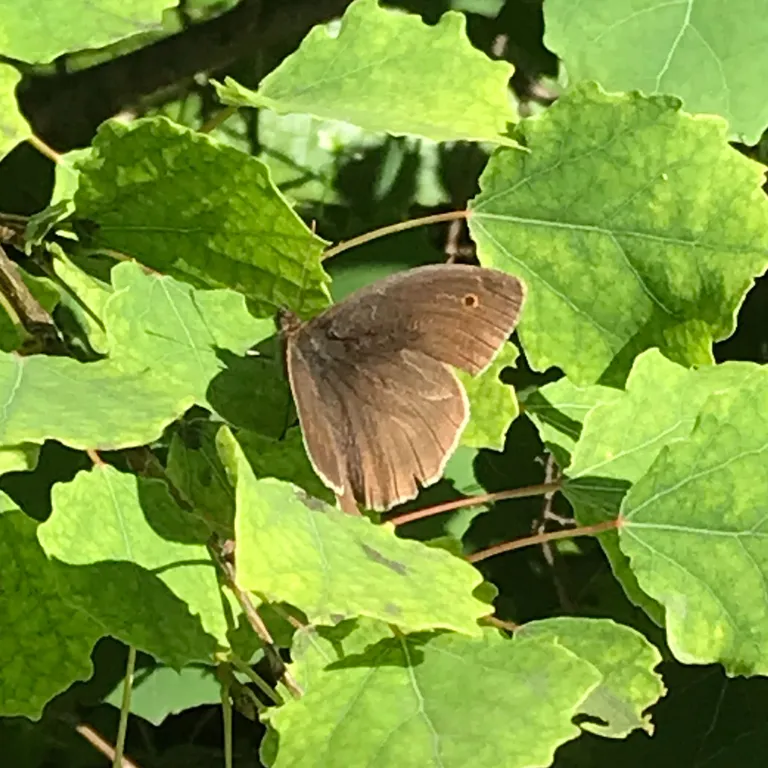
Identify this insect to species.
Maniola jurtina
